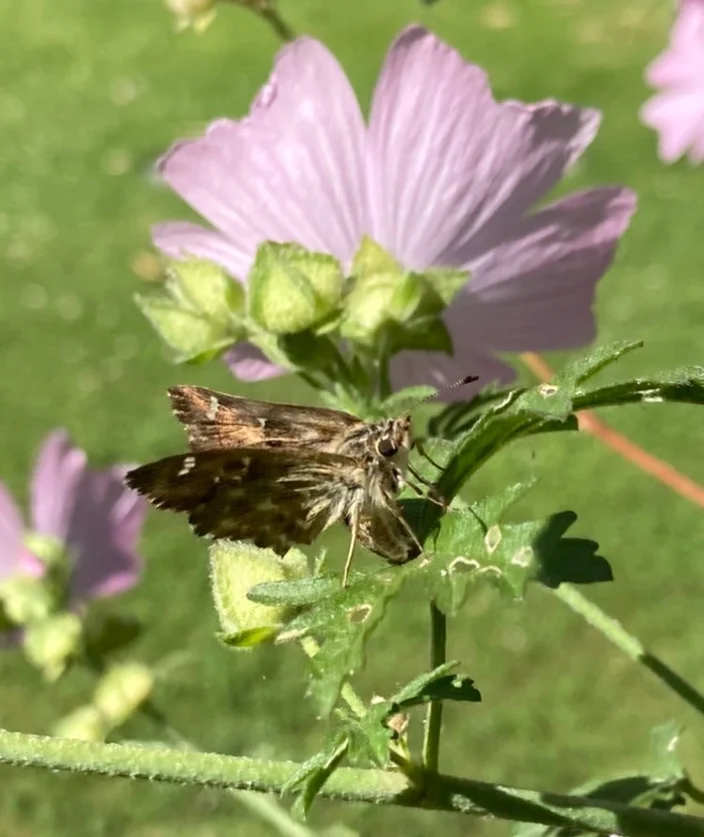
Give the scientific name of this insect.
Carcharodus alceae
